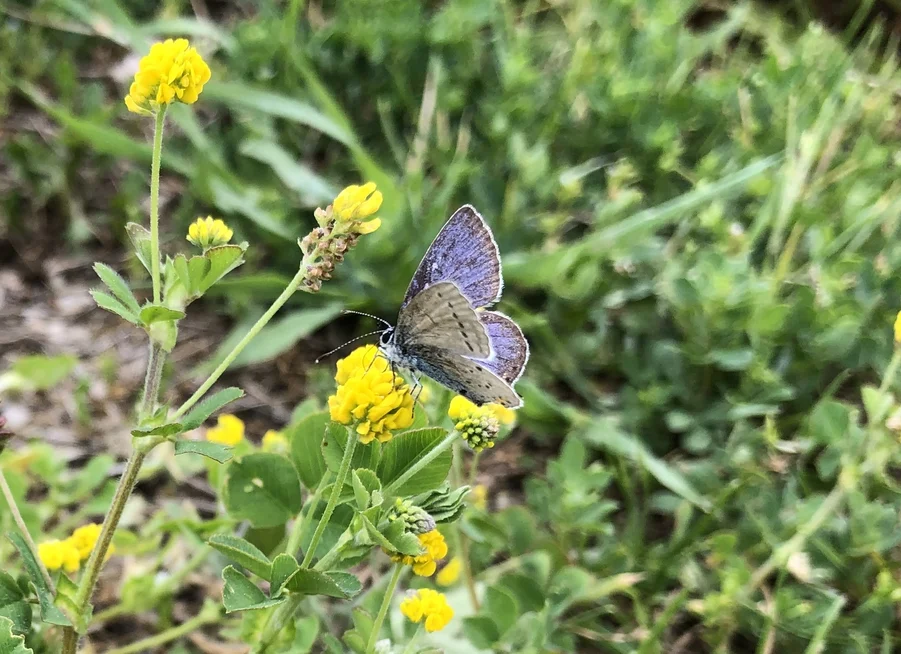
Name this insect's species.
Cupido argiades (also Elkalyce argiades)
